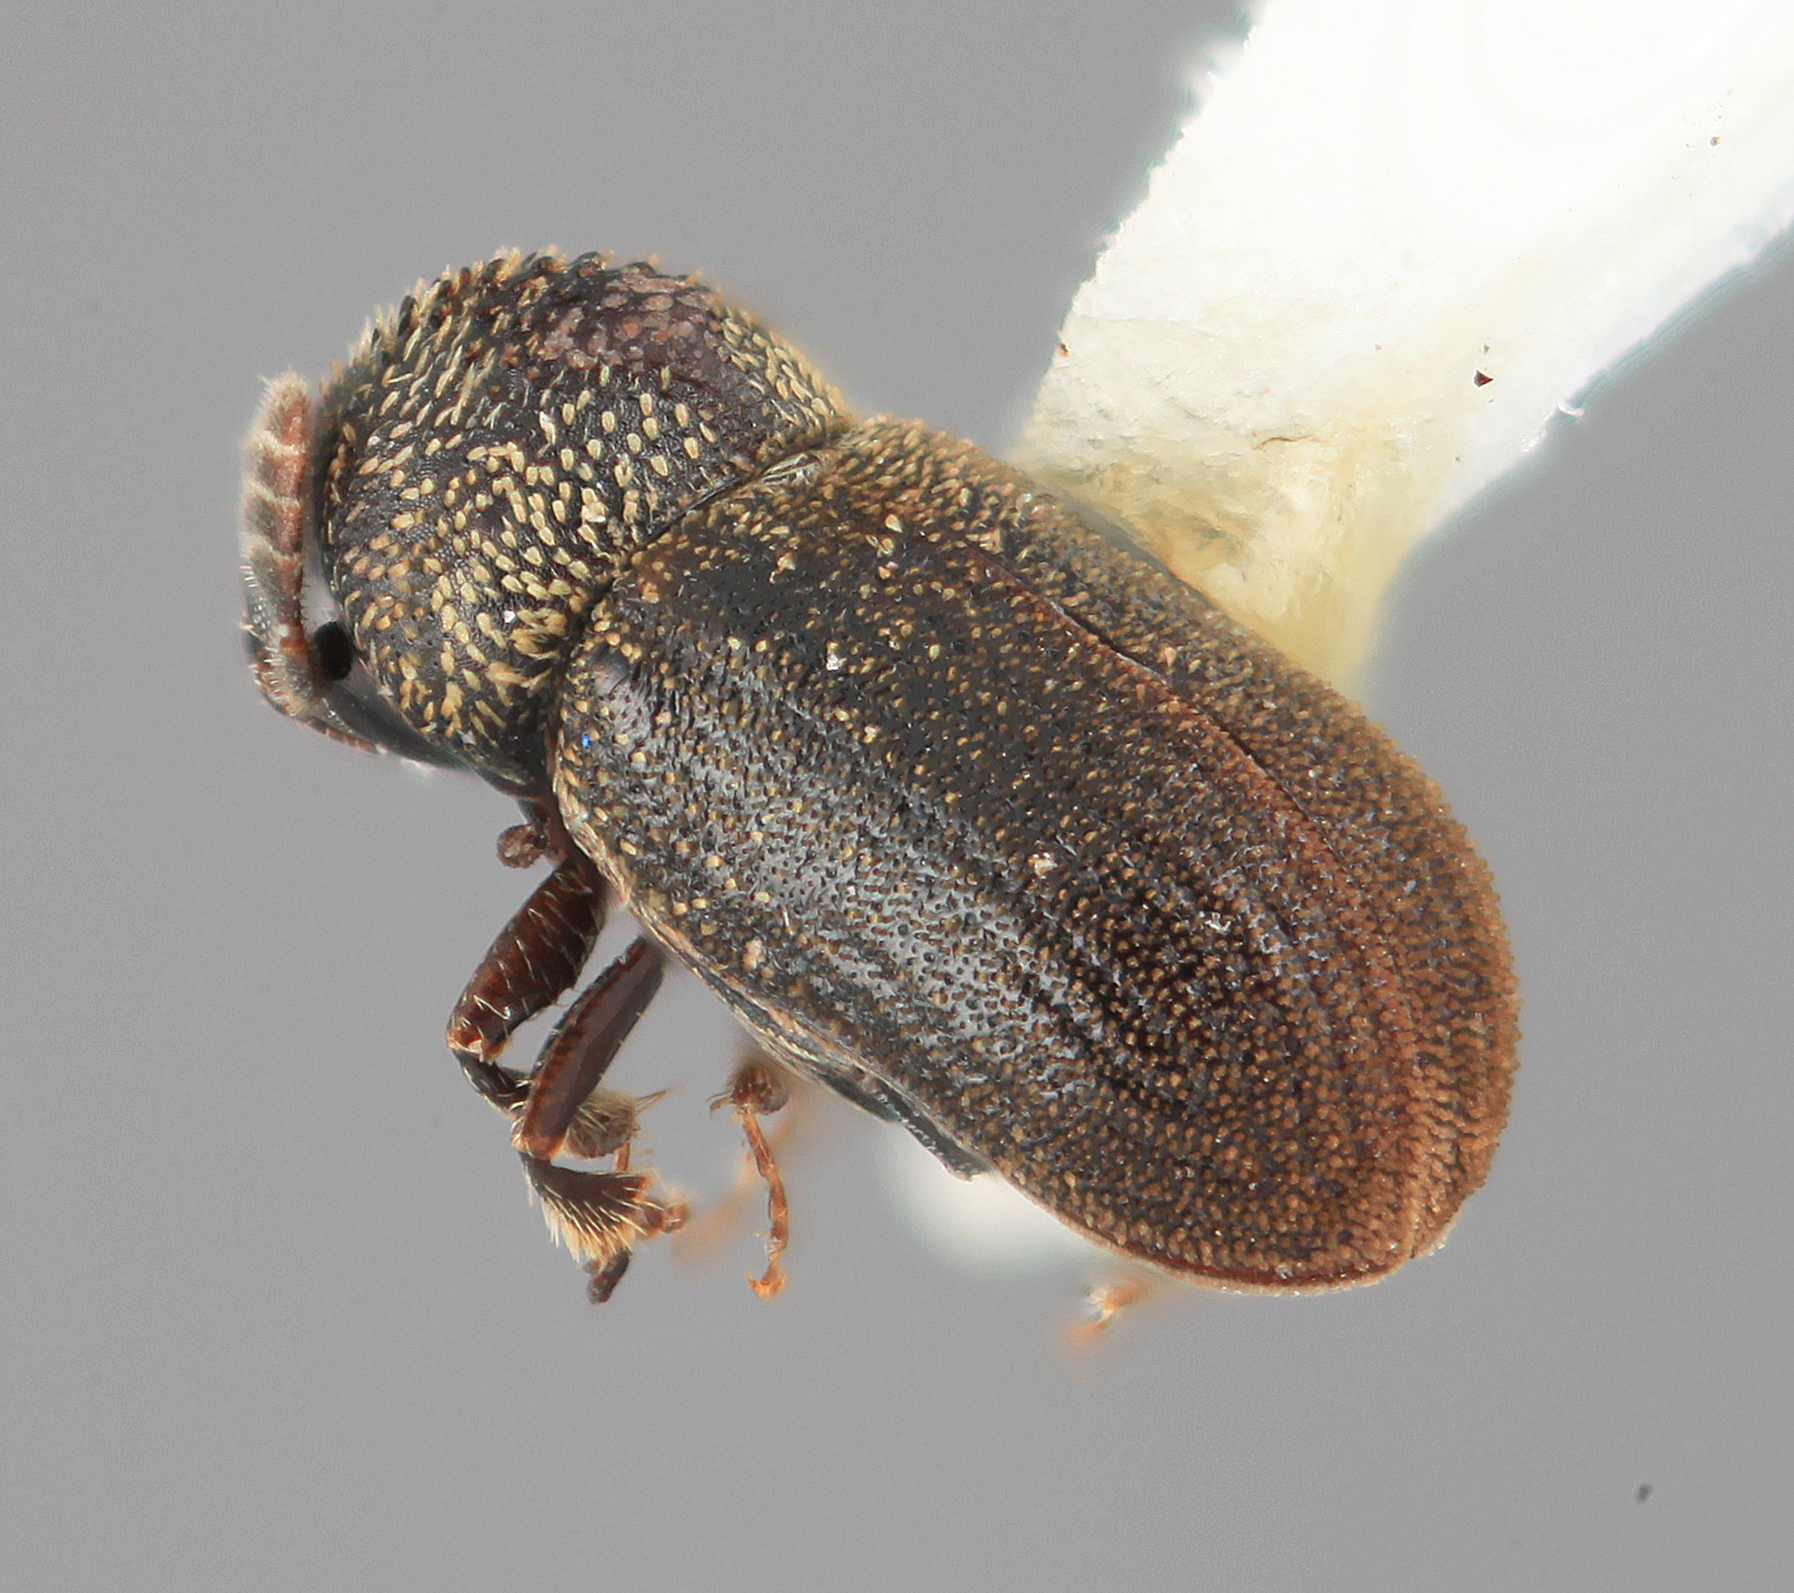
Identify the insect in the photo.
Phacrylus pruni
